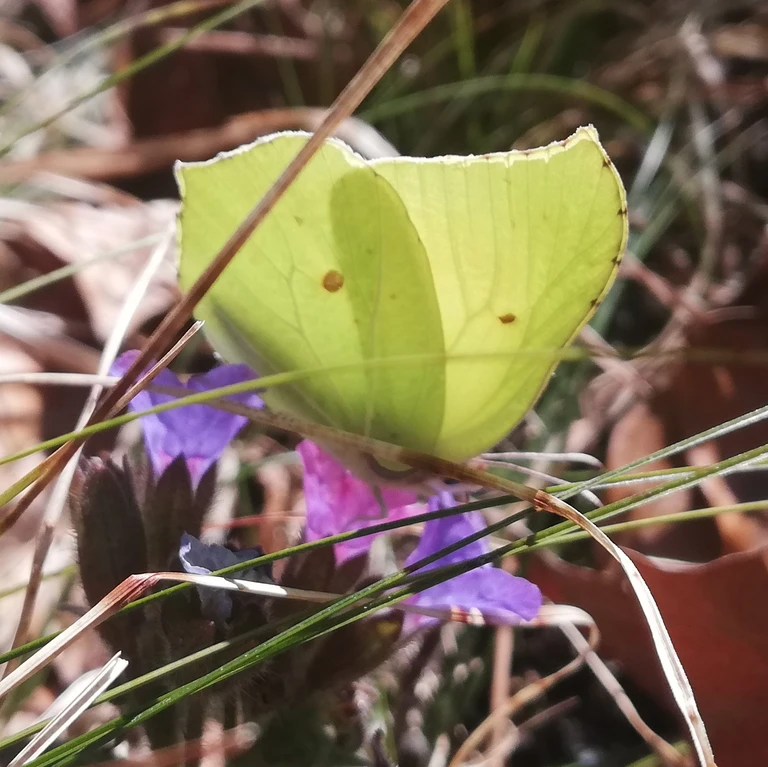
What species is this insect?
Gonepteryx rhamni
